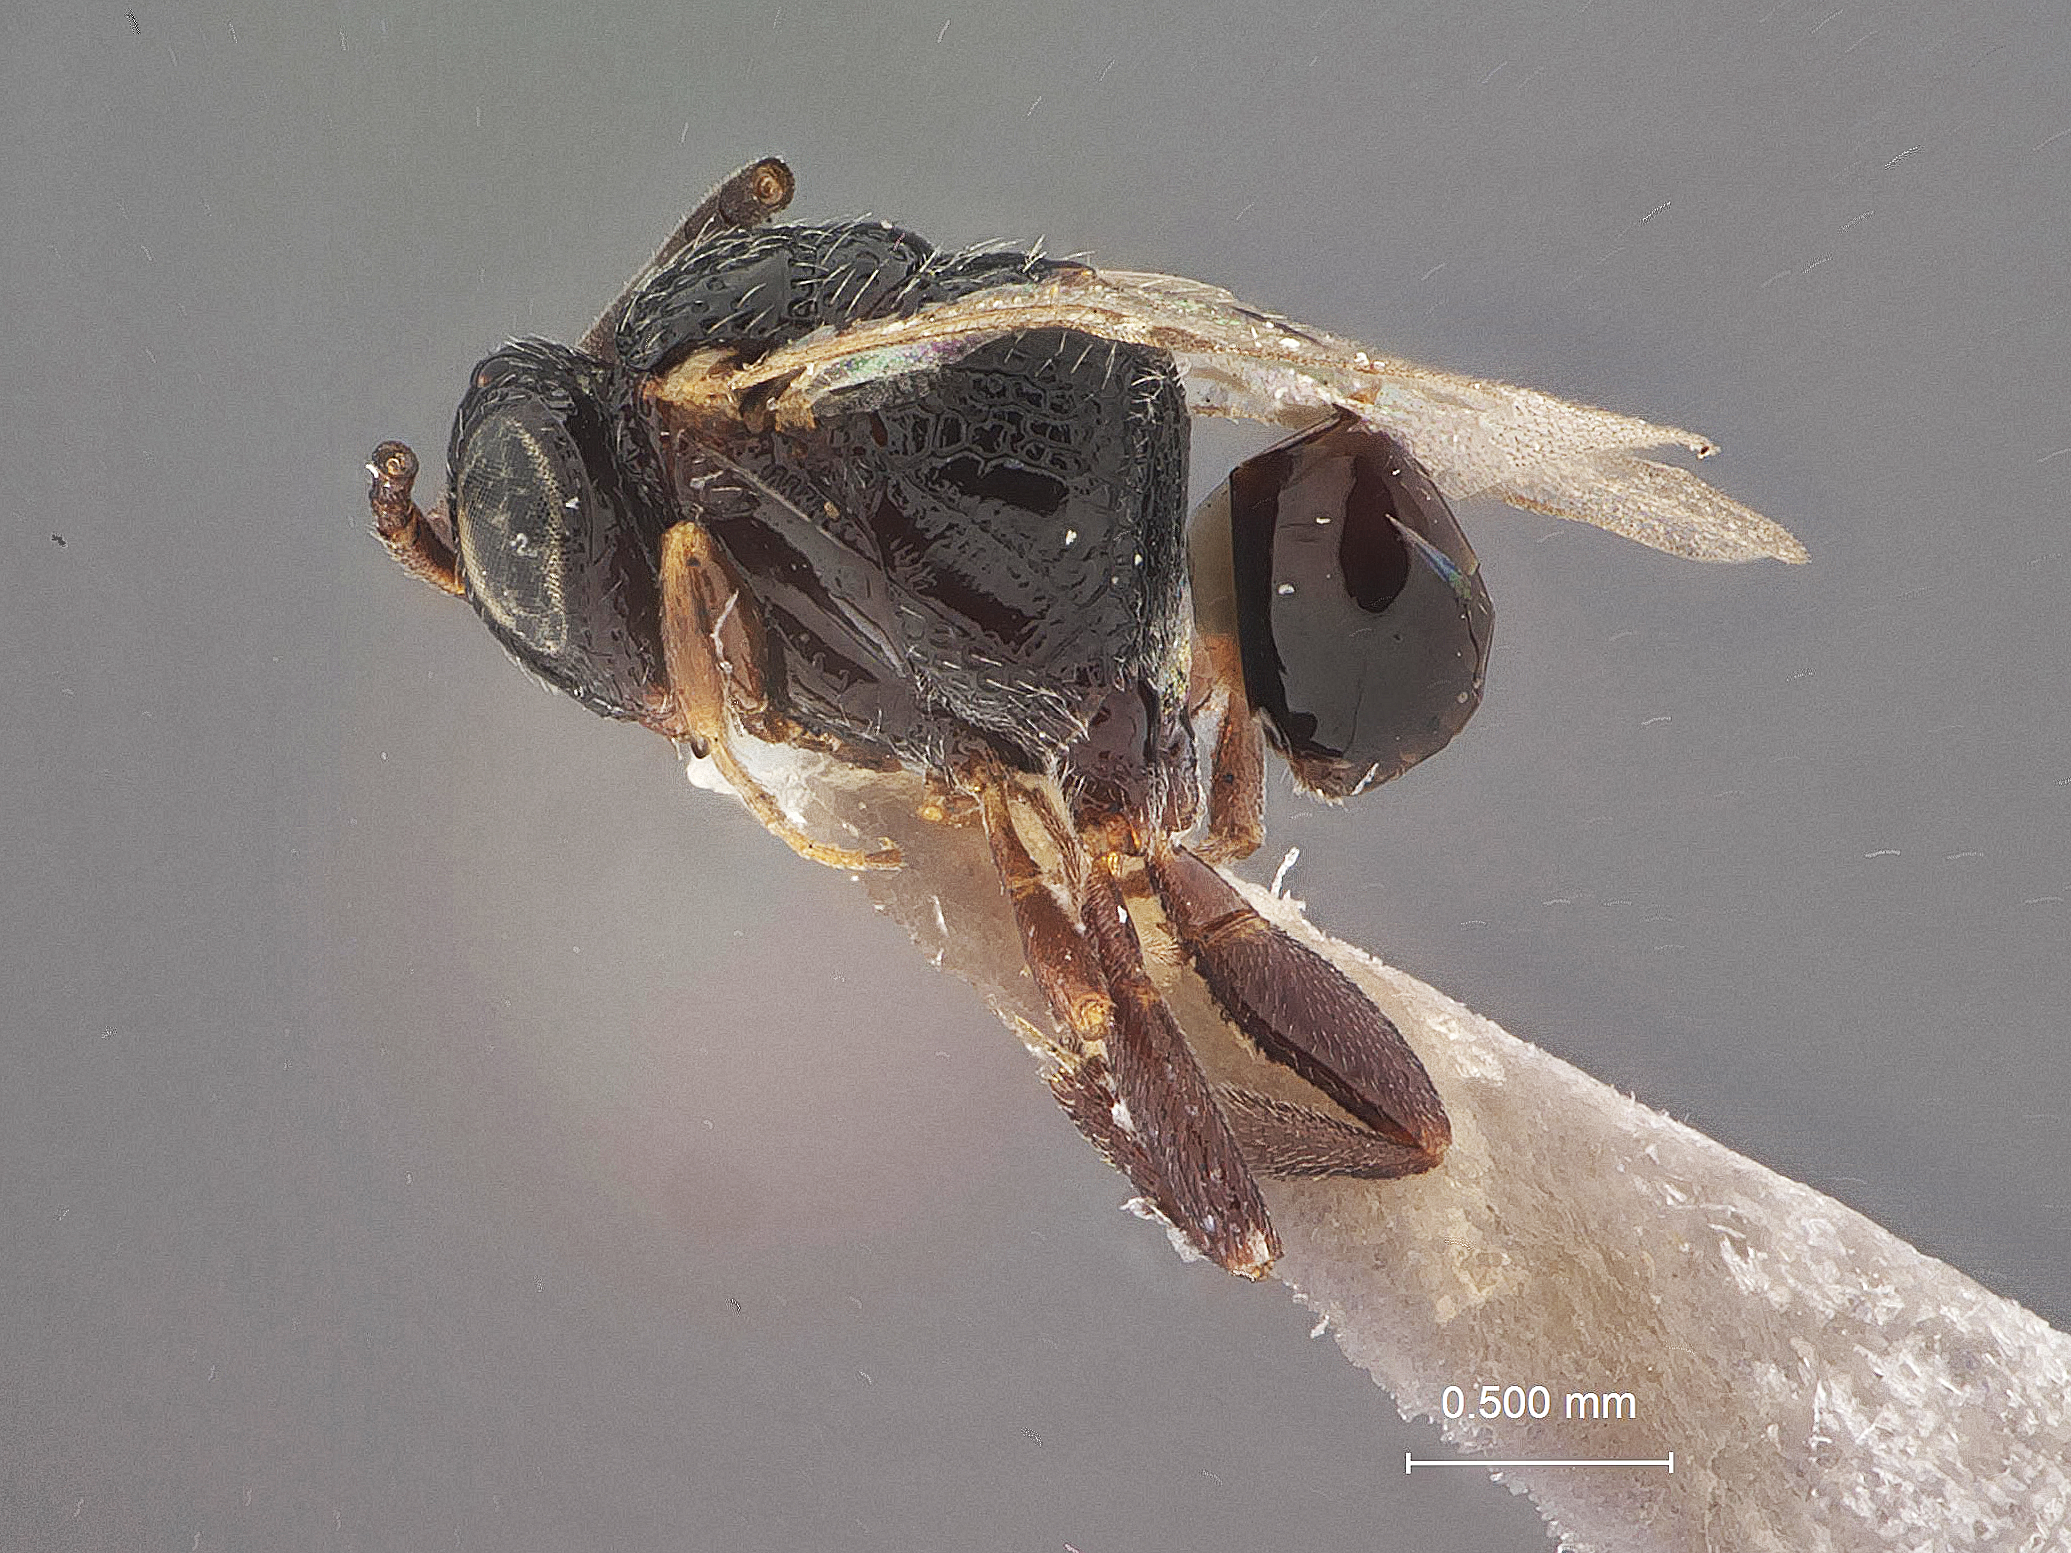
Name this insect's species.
Hyptia floridana
